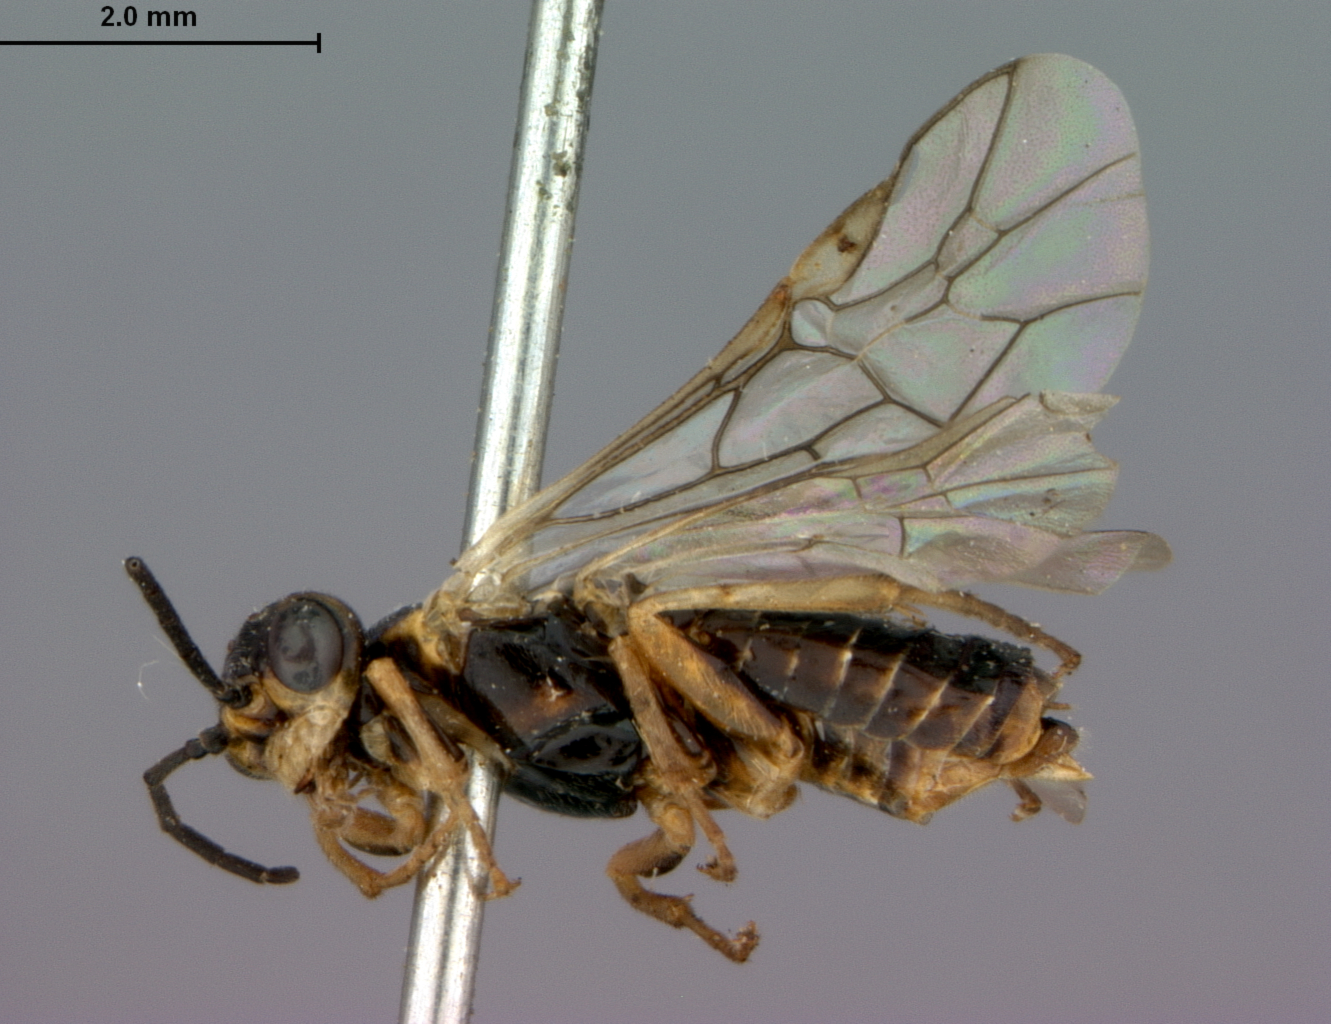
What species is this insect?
Pontania excavata
